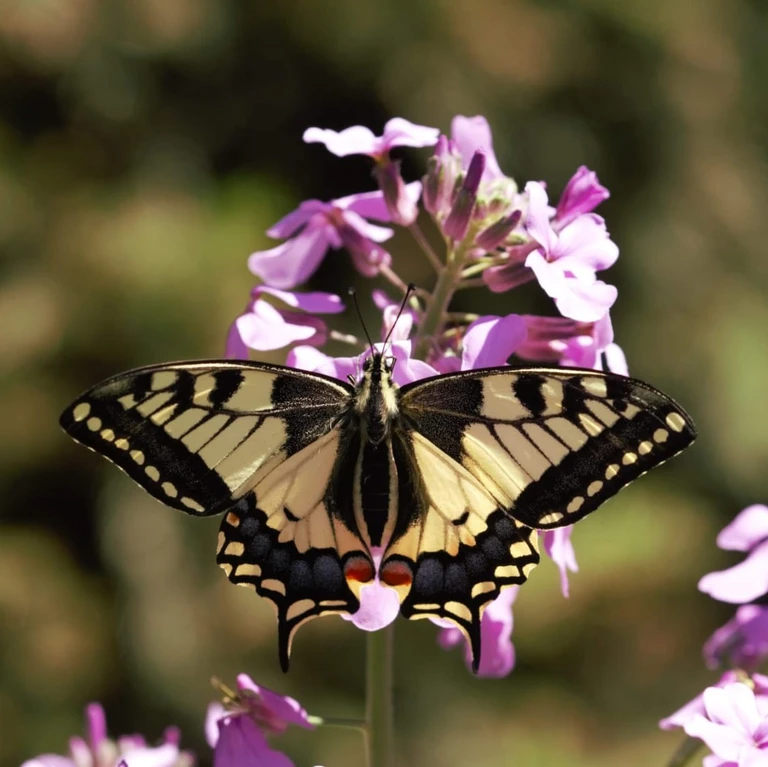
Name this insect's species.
Papilio machaon
